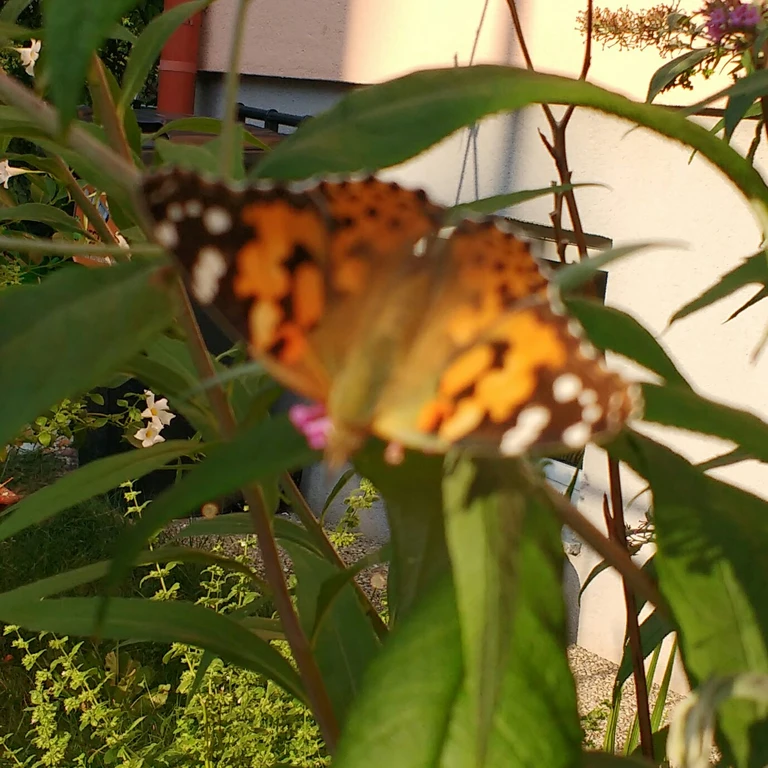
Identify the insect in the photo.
Vanessa cardui
